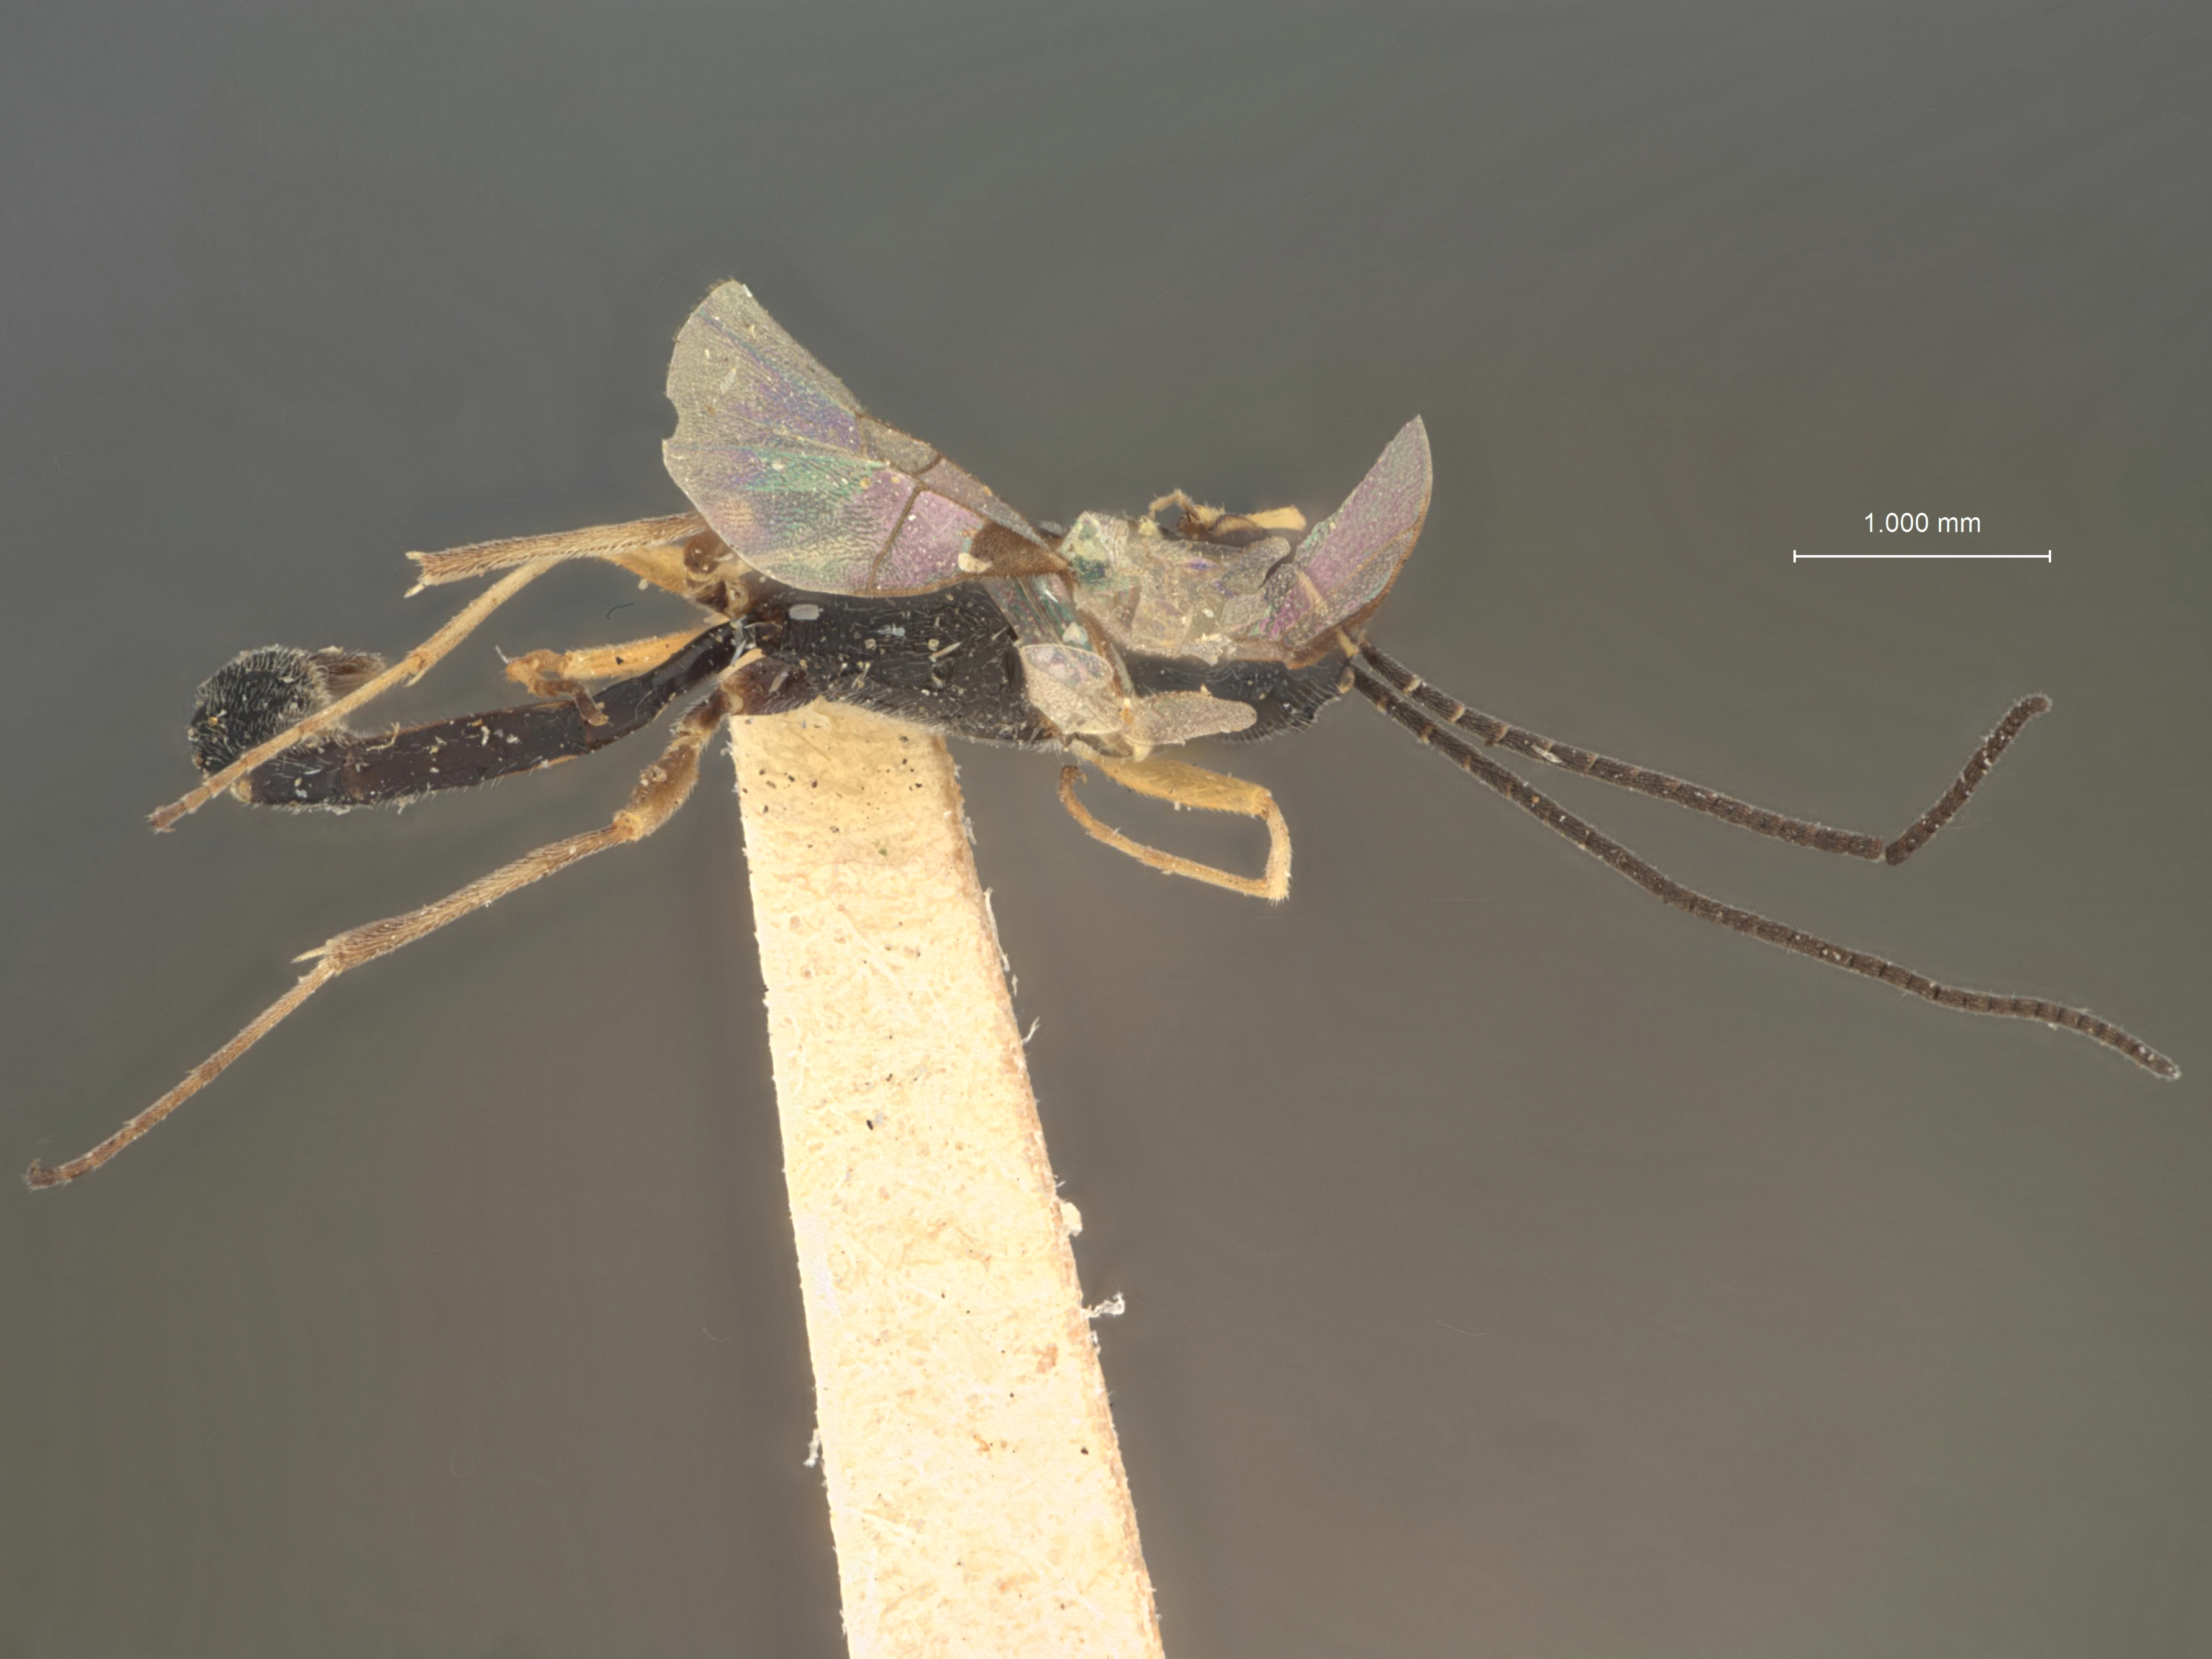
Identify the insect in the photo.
Temelucha incisa
